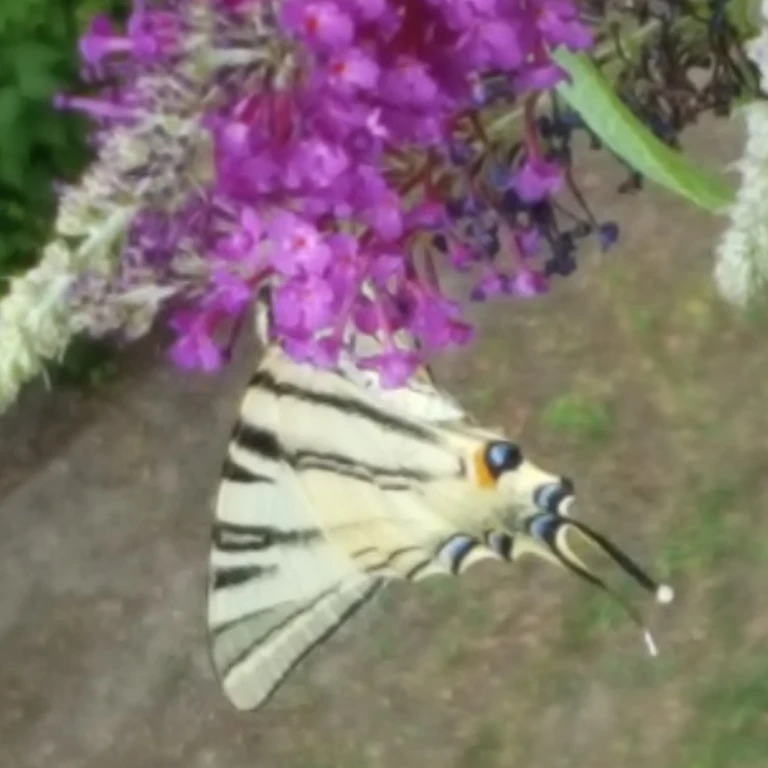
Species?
Iphiclides podalirius
